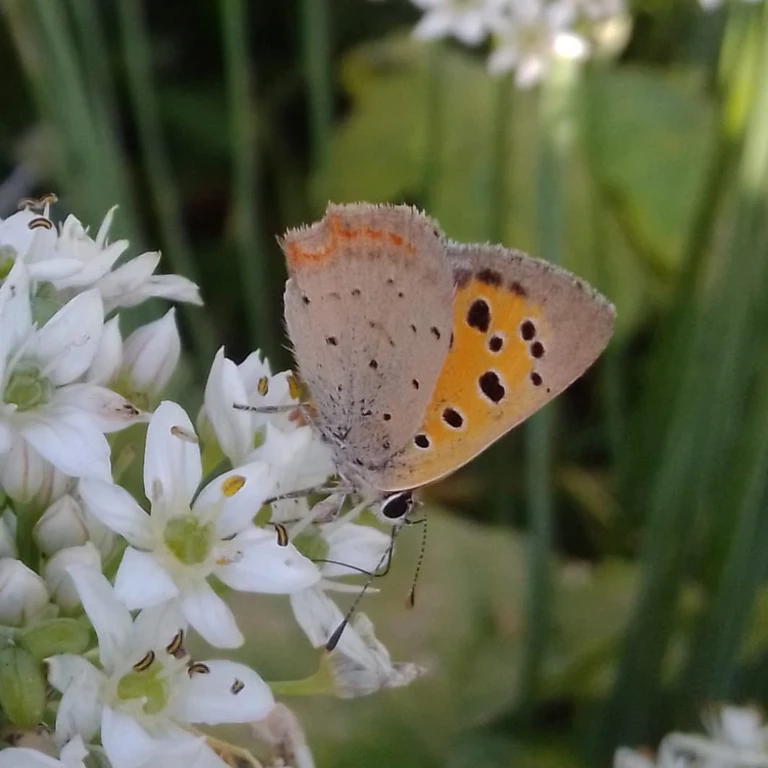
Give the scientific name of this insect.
Lycaena phlaeas
